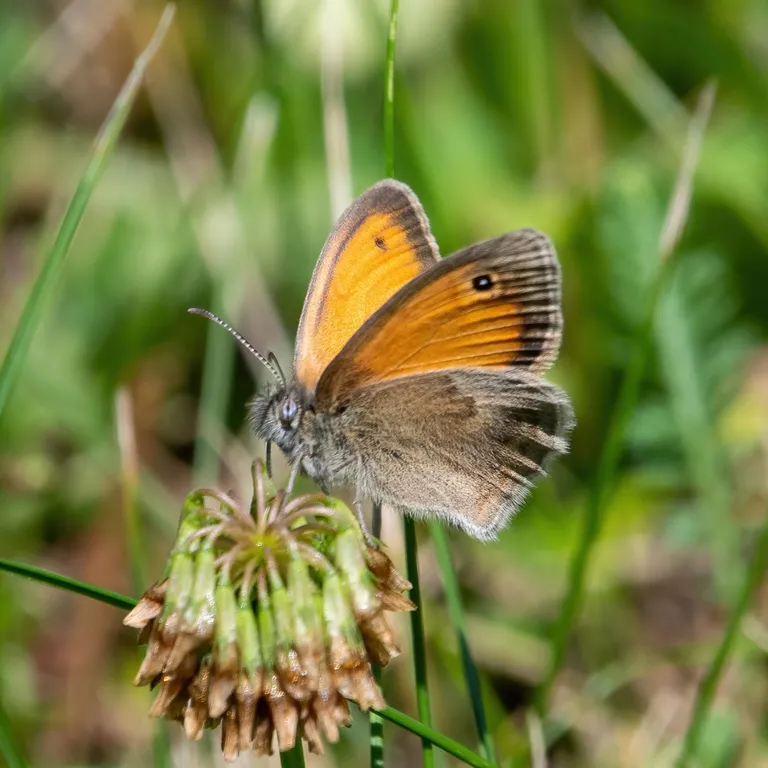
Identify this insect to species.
Coenonympha pamphilus
